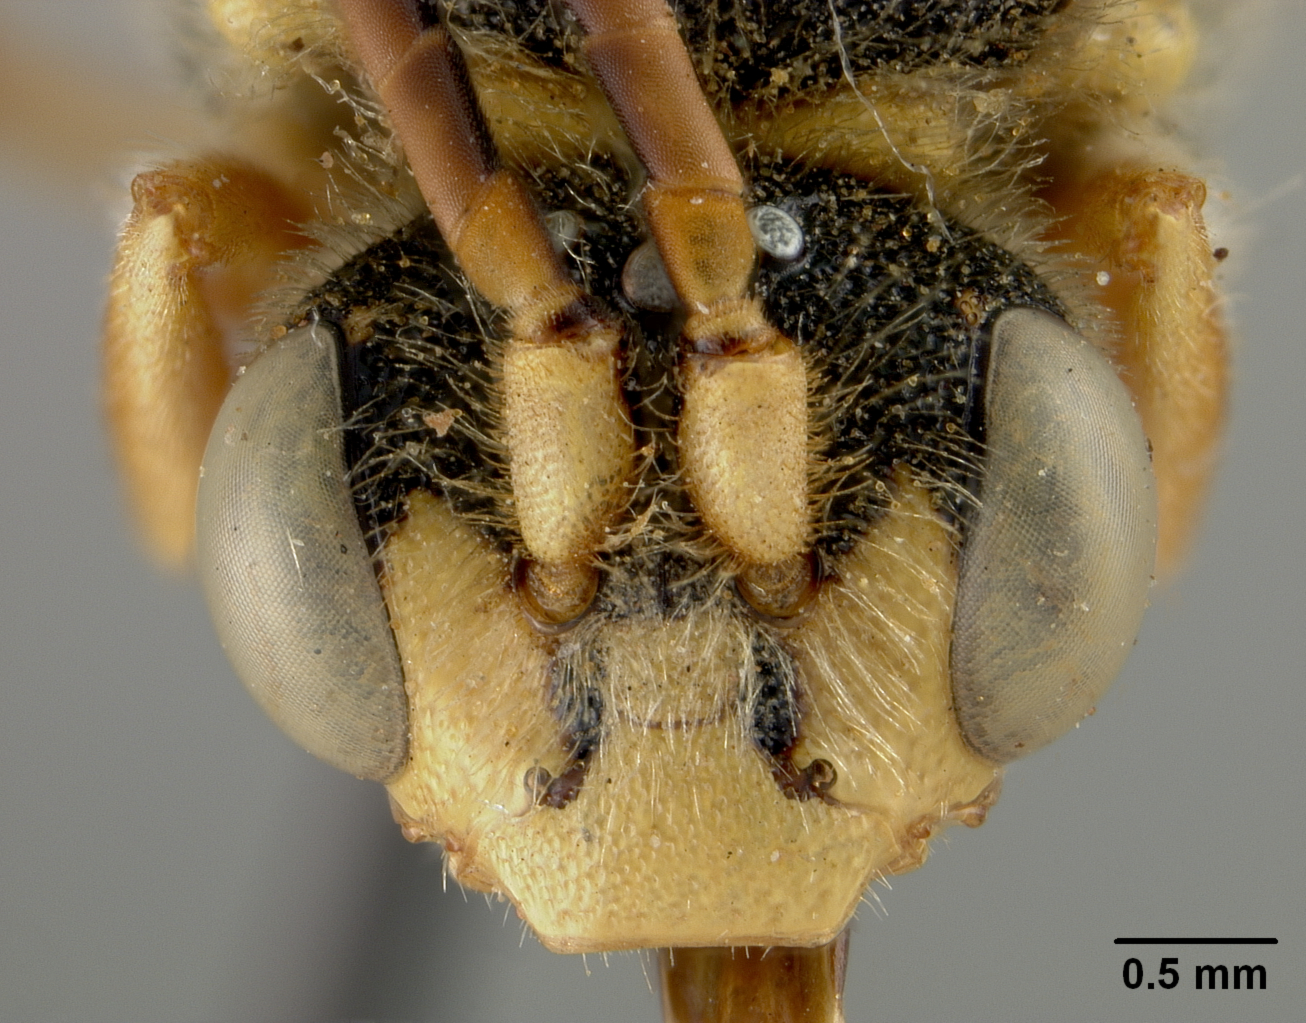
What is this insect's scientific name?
Nomada xantholepis
